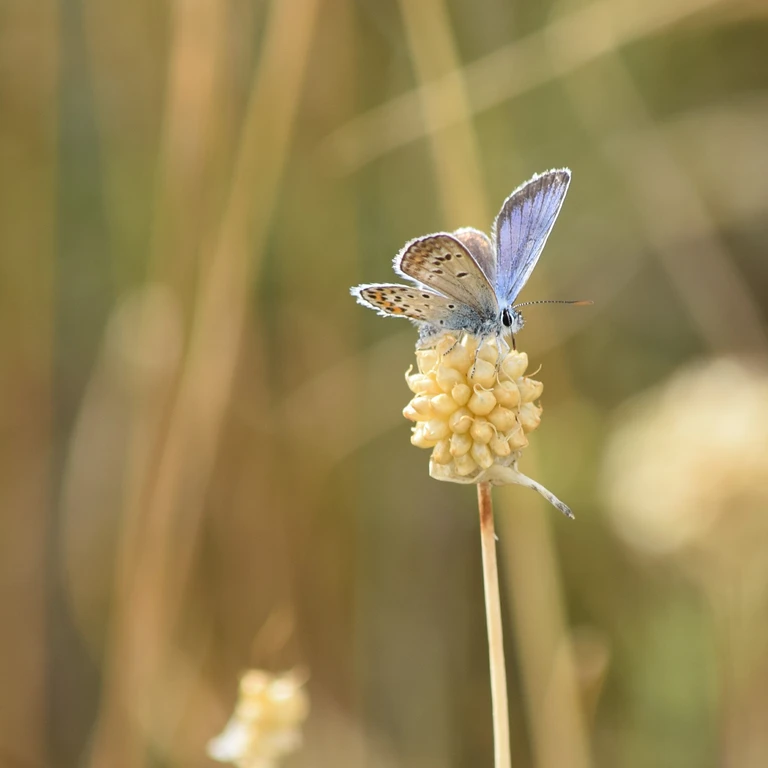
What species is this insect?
Plebejus argus
